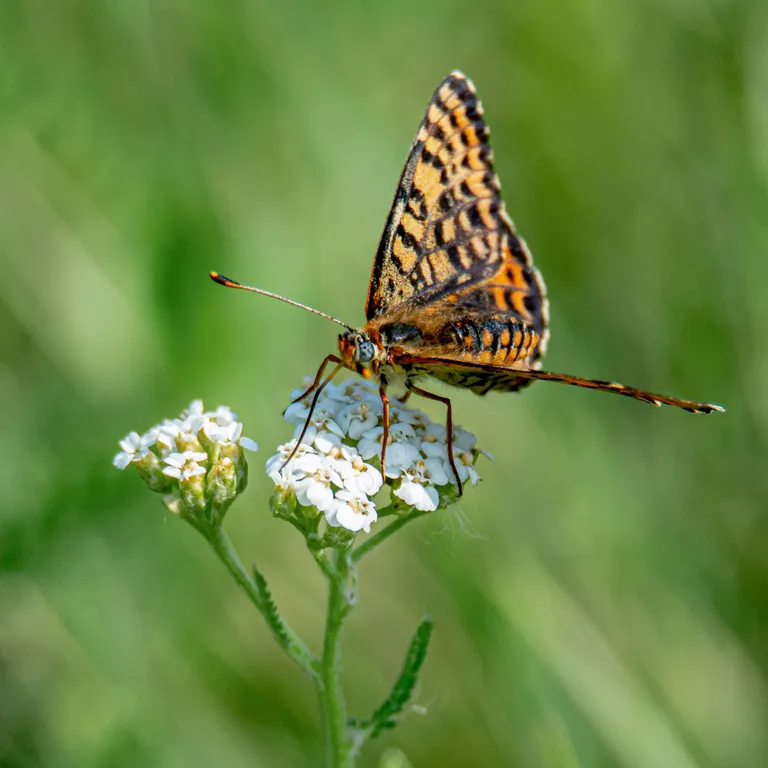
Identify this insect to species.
Melitaea didyma
